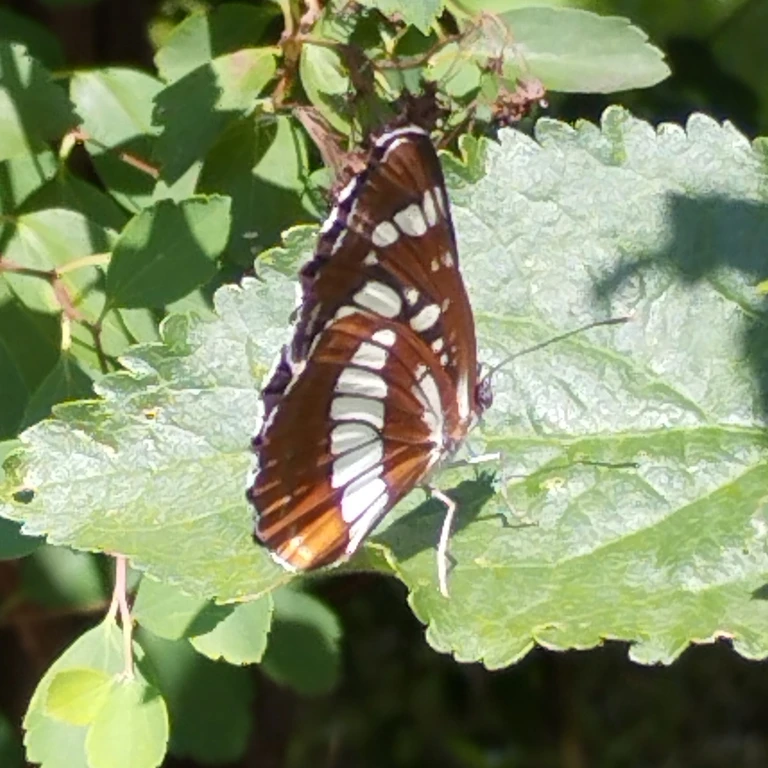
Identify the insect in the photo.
Neptis rivularis
